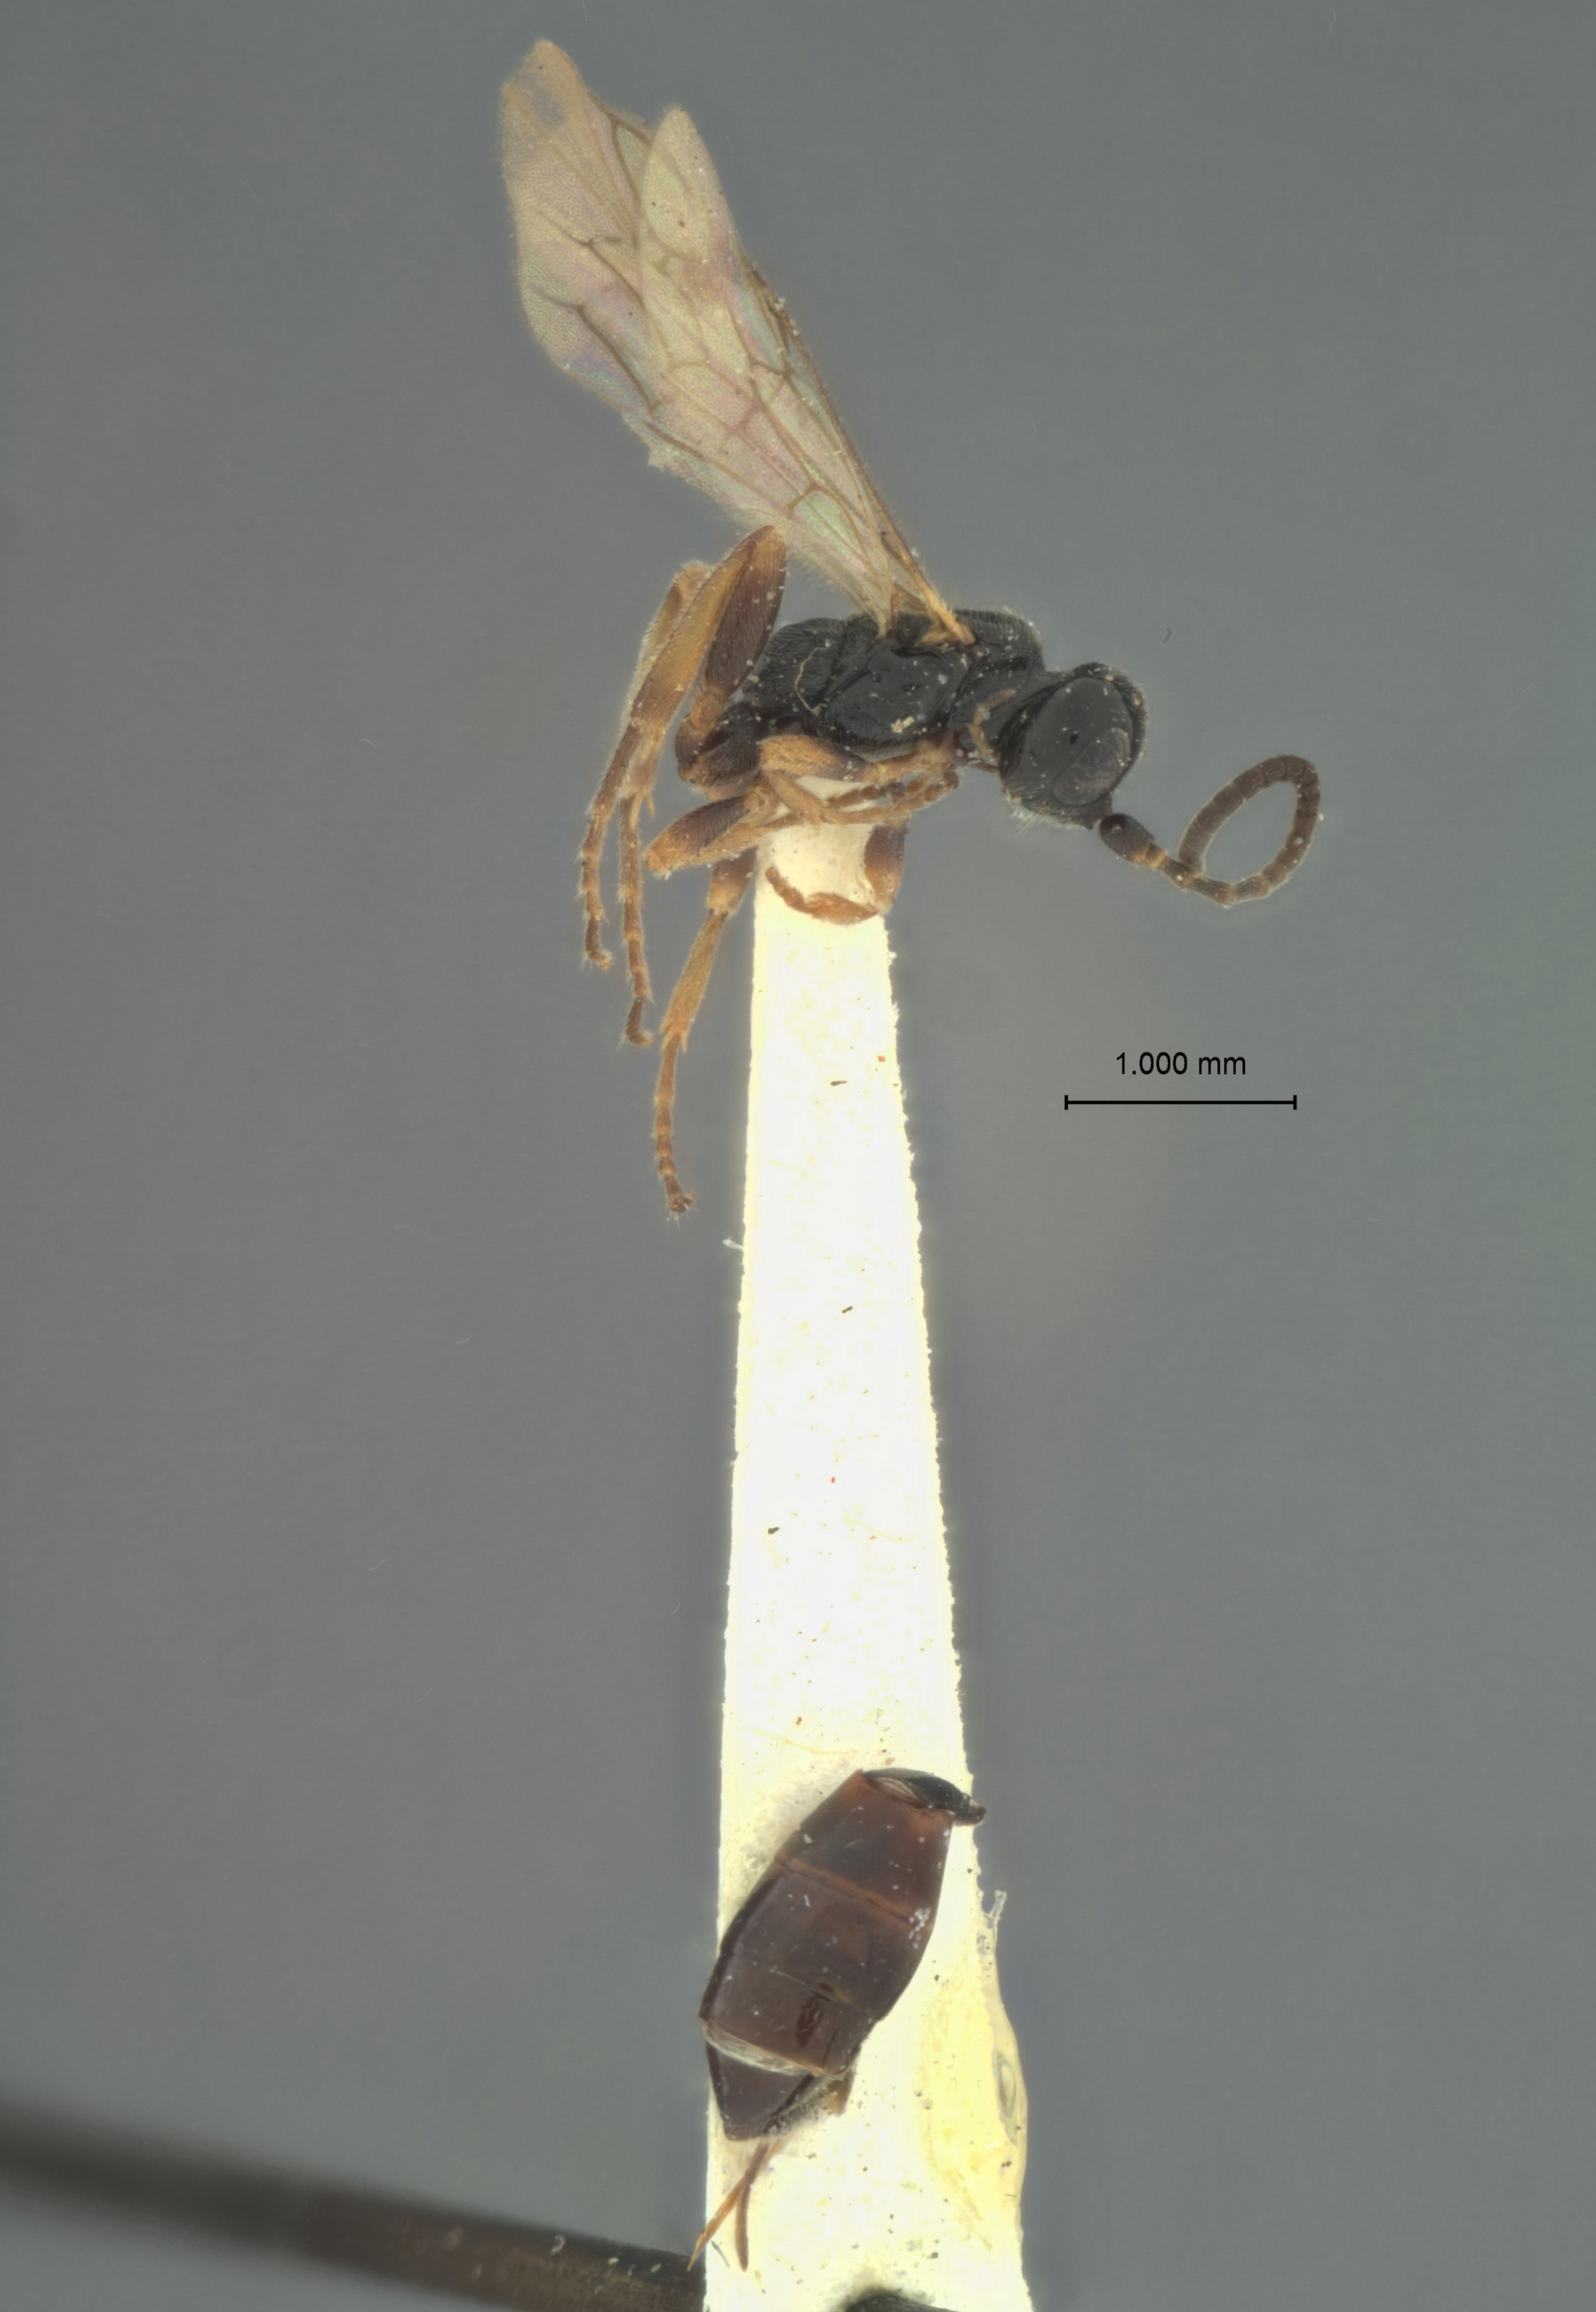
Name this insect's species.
Bathymetis nigricornis
